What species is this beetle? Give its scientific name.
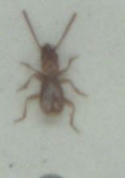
Aepopsis robinii
